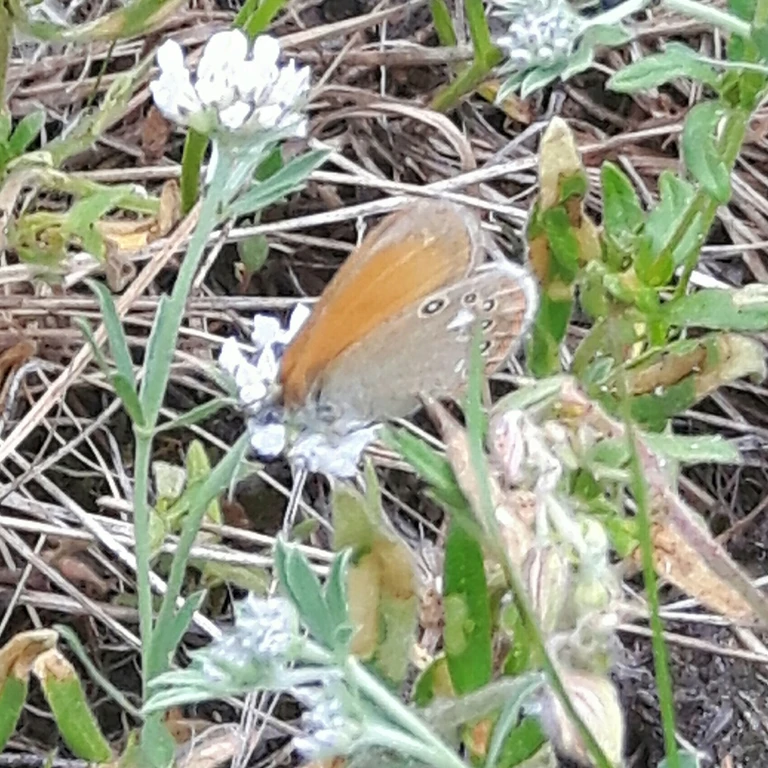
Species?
Coenonympha glycerion (also Coenonympha iphis)
